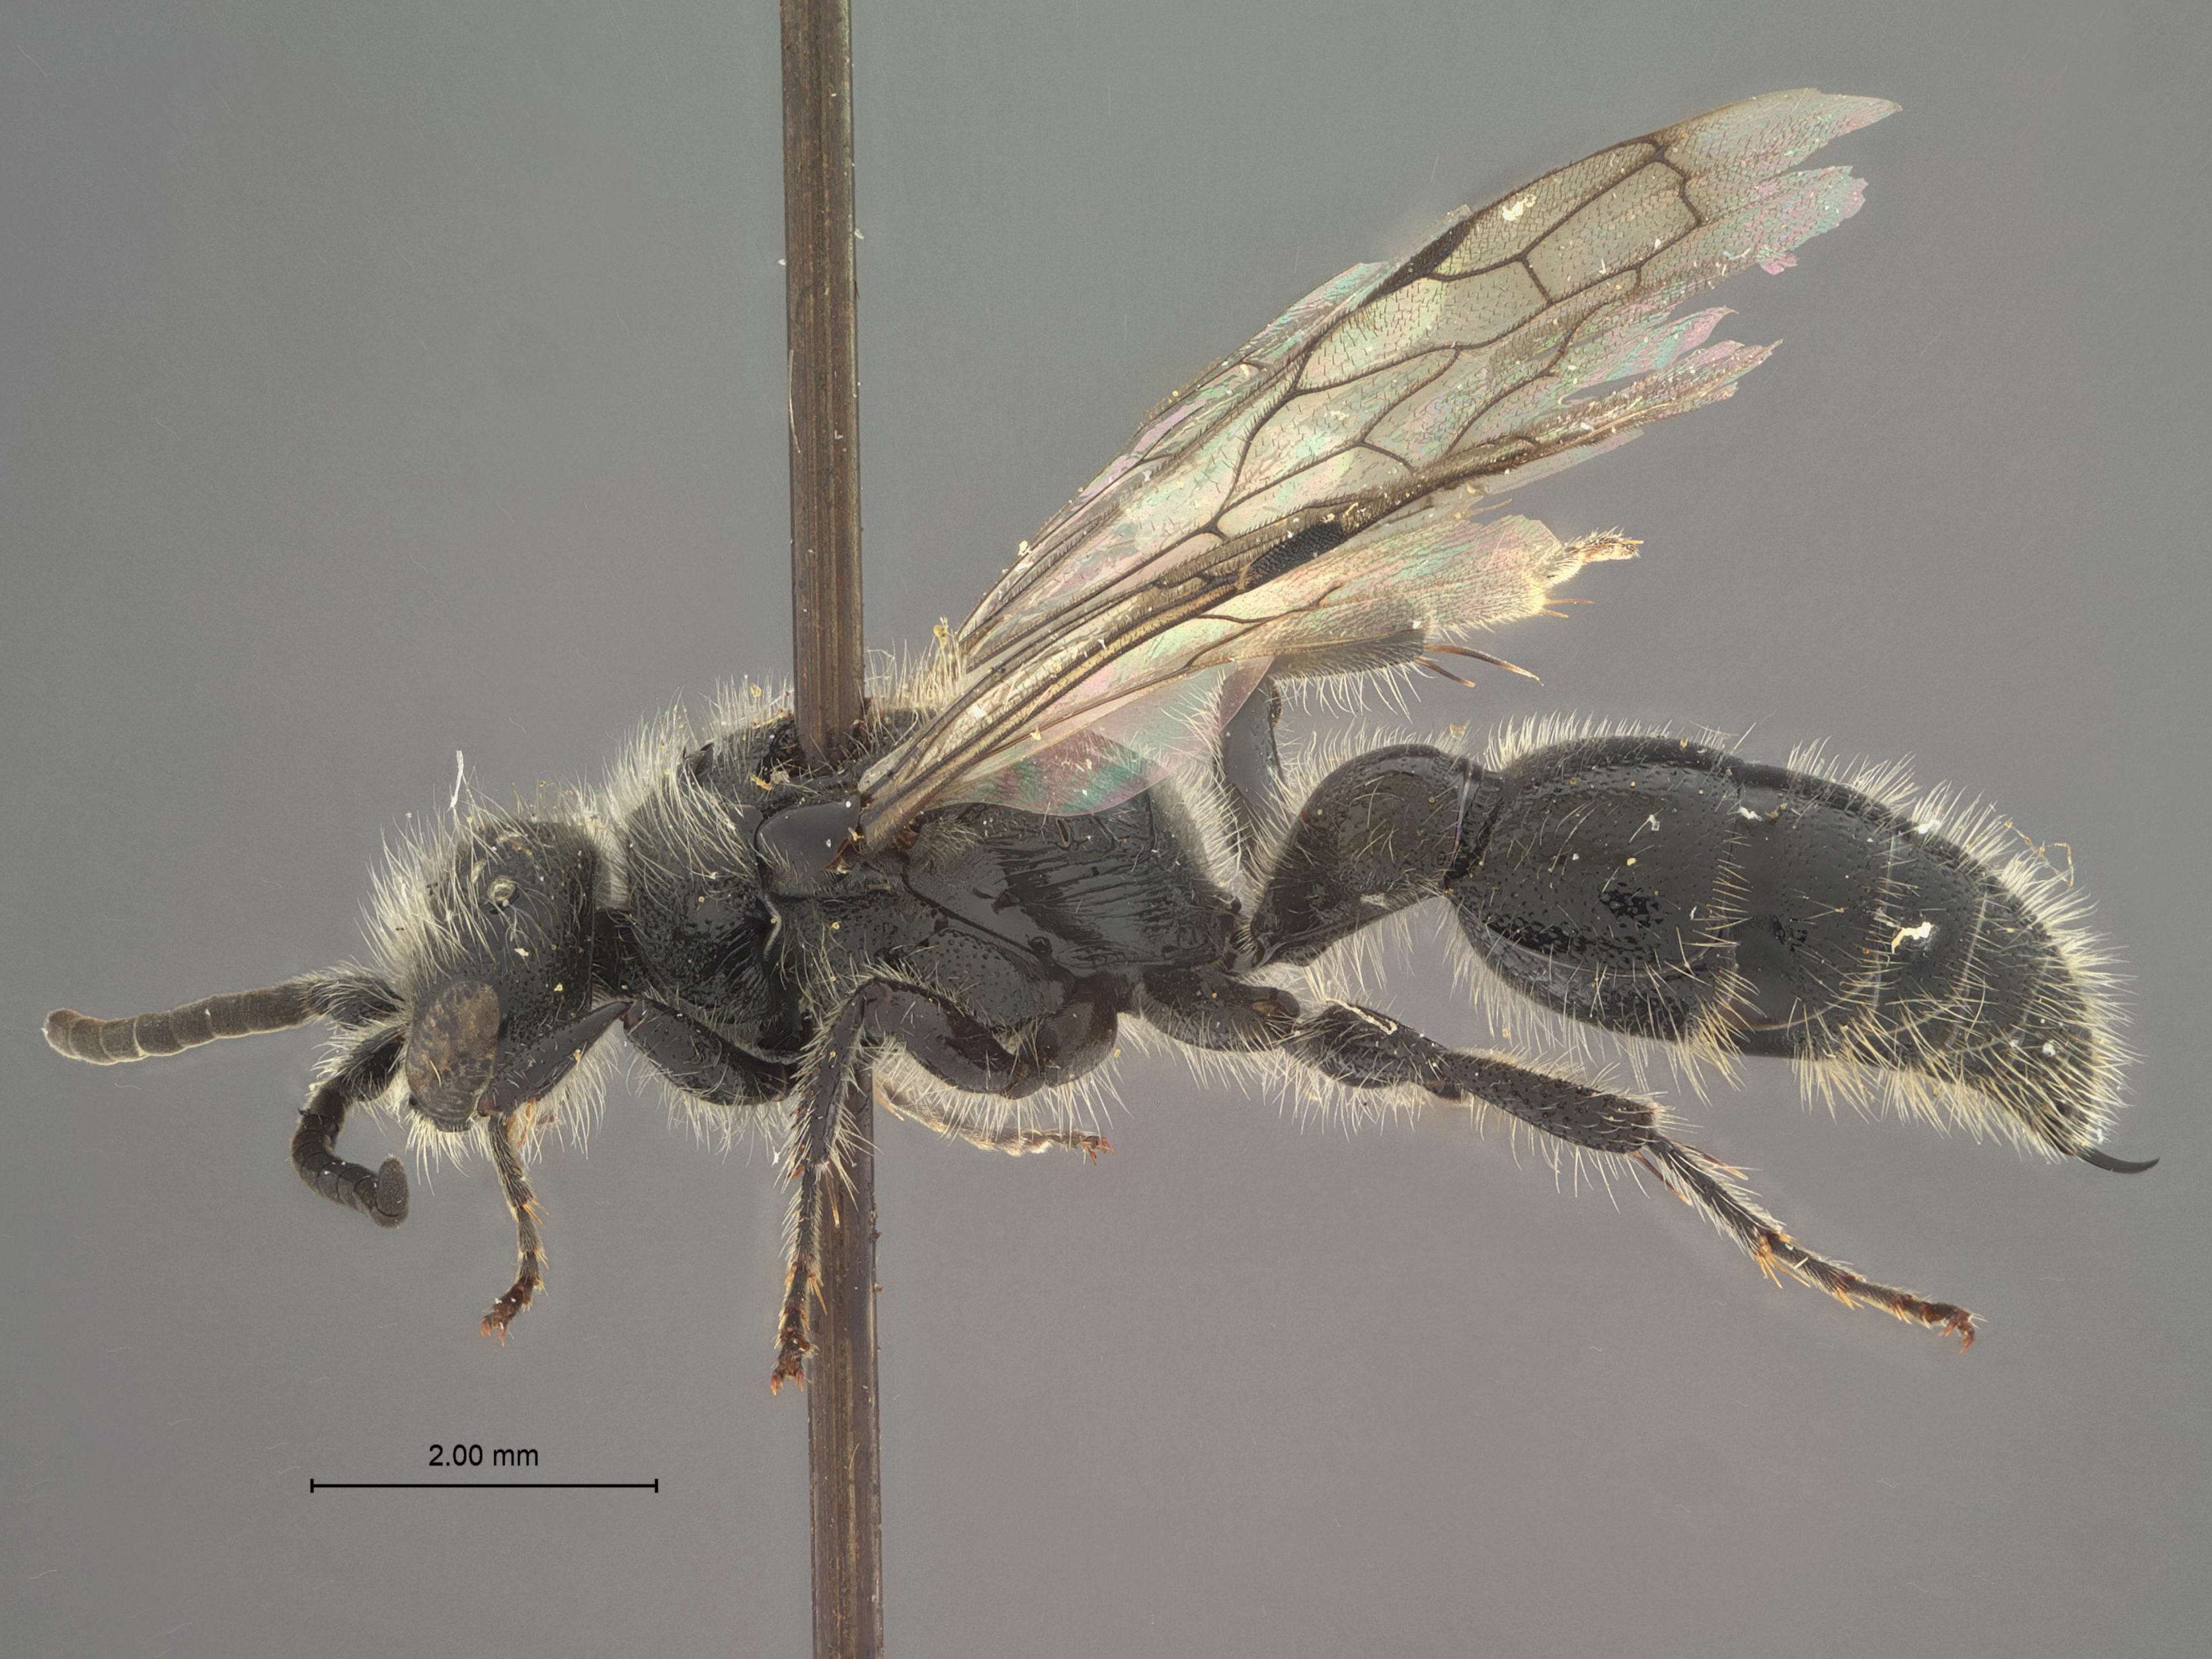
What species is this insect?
Tiphia atlacomulcoae
